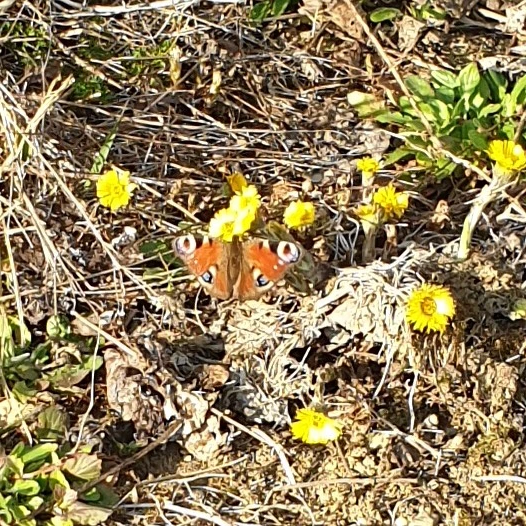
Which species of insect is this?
Aglais io
